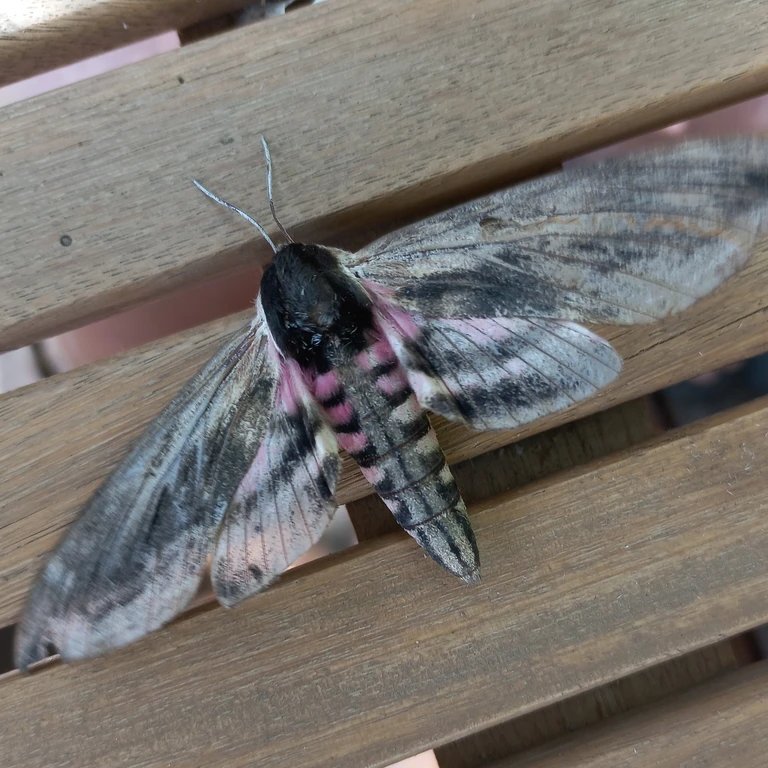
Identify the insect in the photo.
Sphinx ligustri
